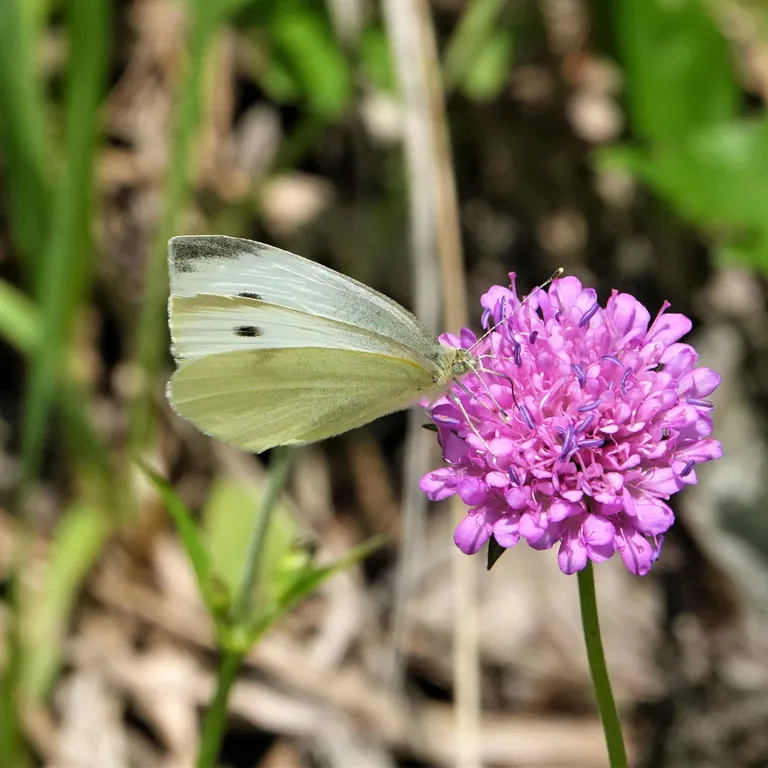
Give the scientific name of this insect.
Pieris rapae
